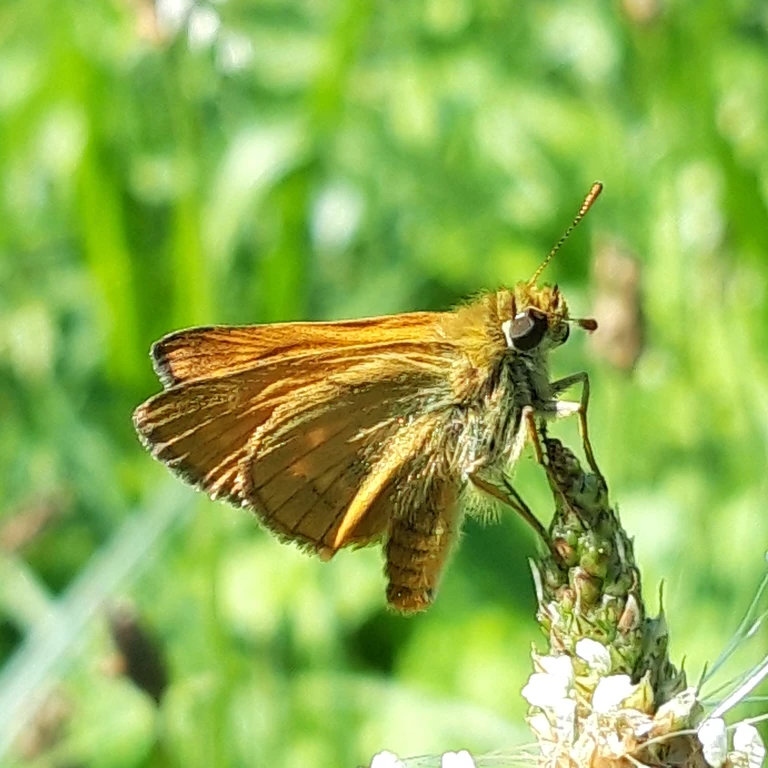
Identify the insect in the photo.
Ochlodes sylvanus (also Ochlodes venata)
